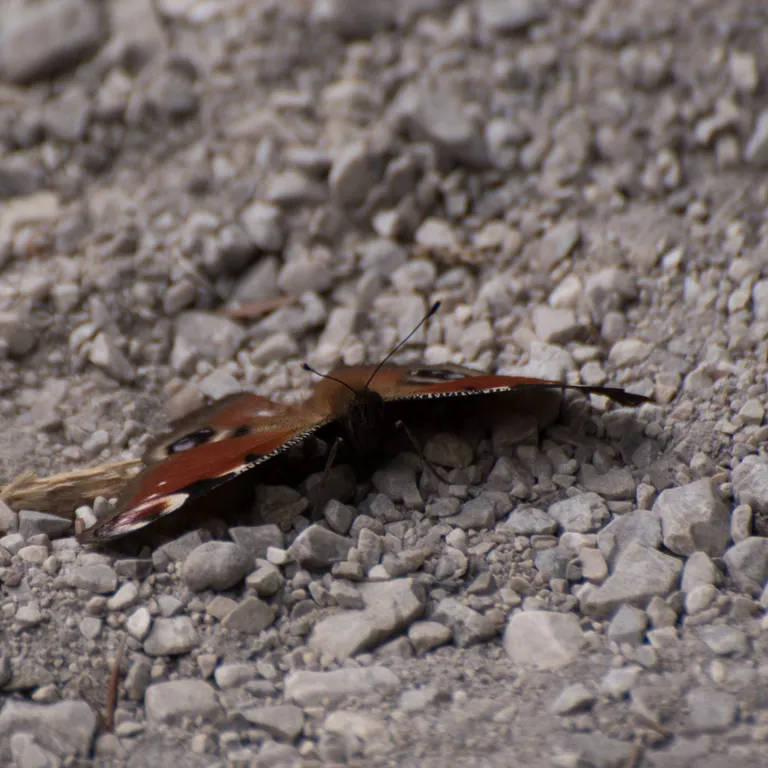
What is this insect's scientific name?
Aglais io
